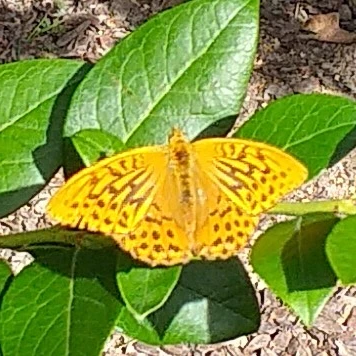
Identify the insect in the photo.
Argynnis paphia
